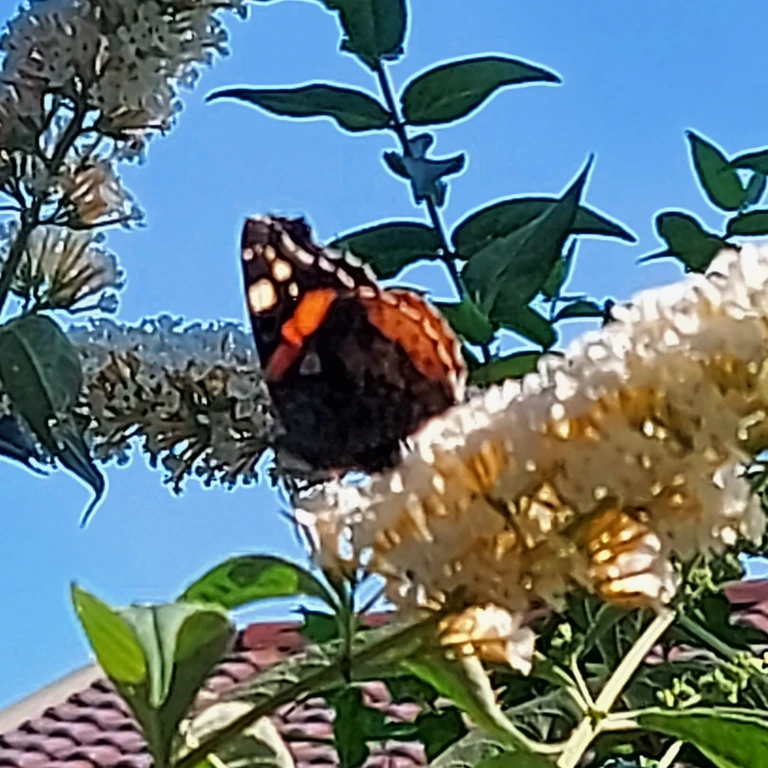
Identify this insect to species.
Vanessa atalanta
